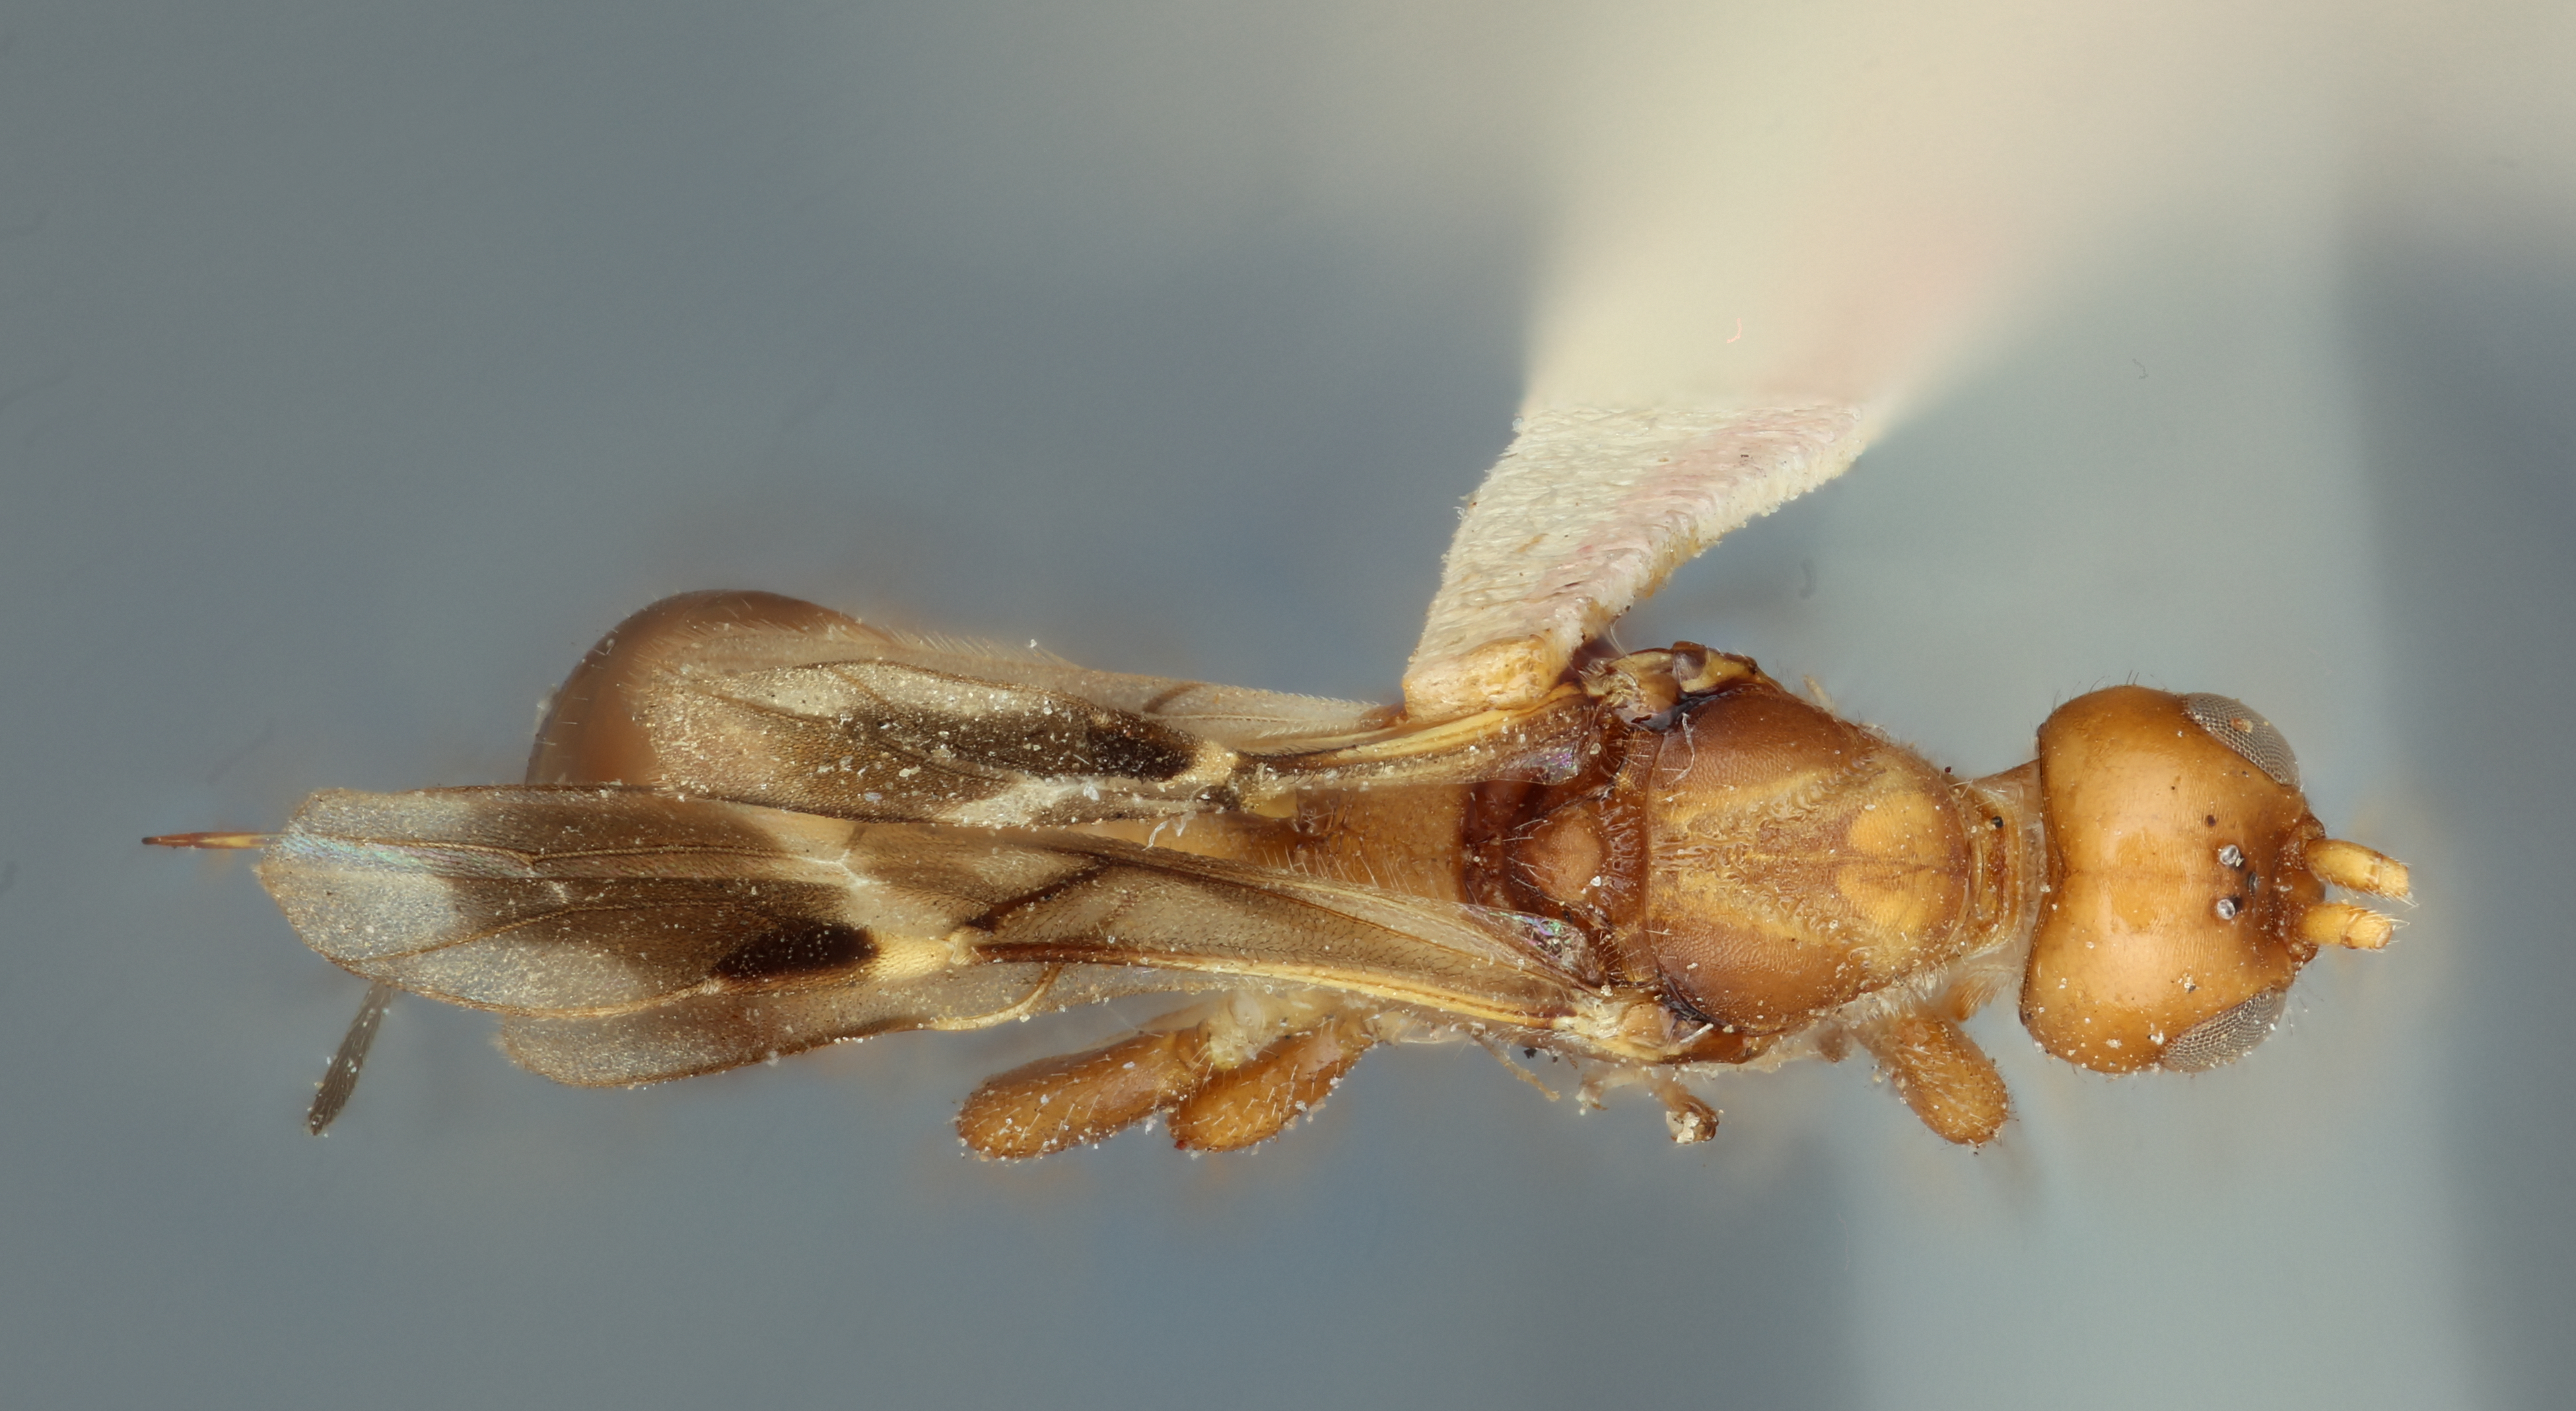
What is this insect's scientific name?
Spathius brunneus
